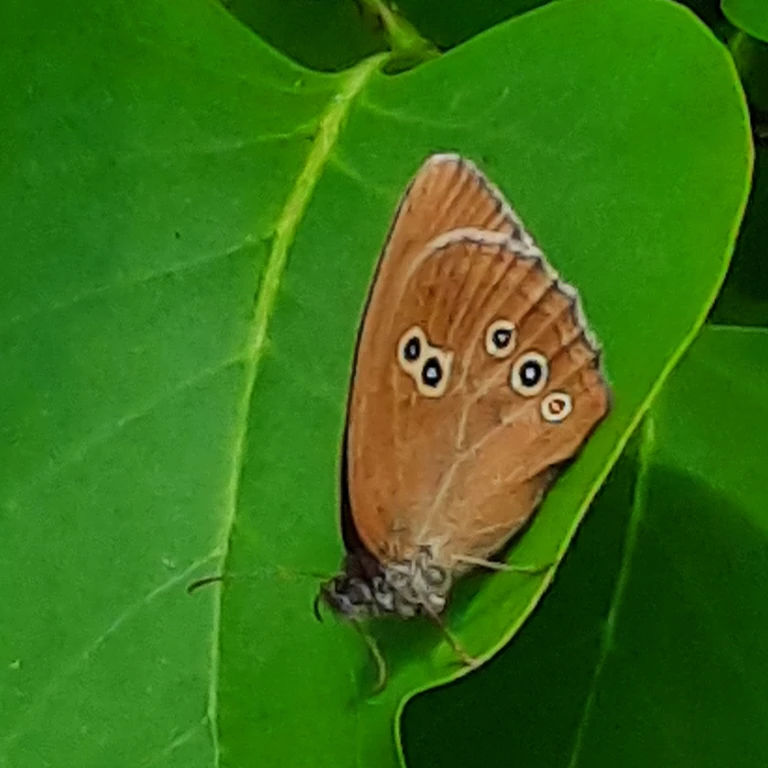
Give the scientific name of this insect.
Aphantopus hyperantus
